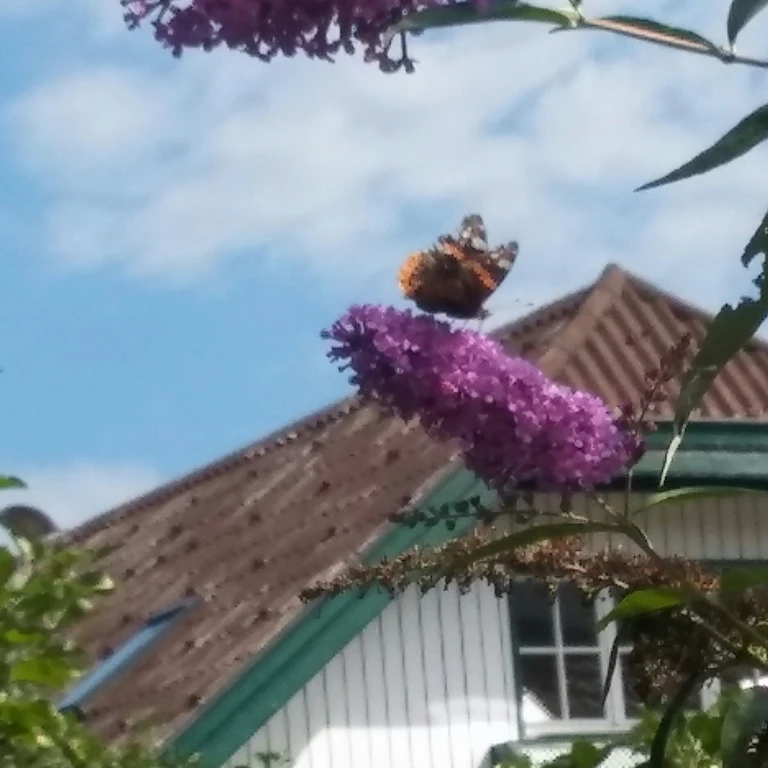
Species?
Vanessa atalanta
